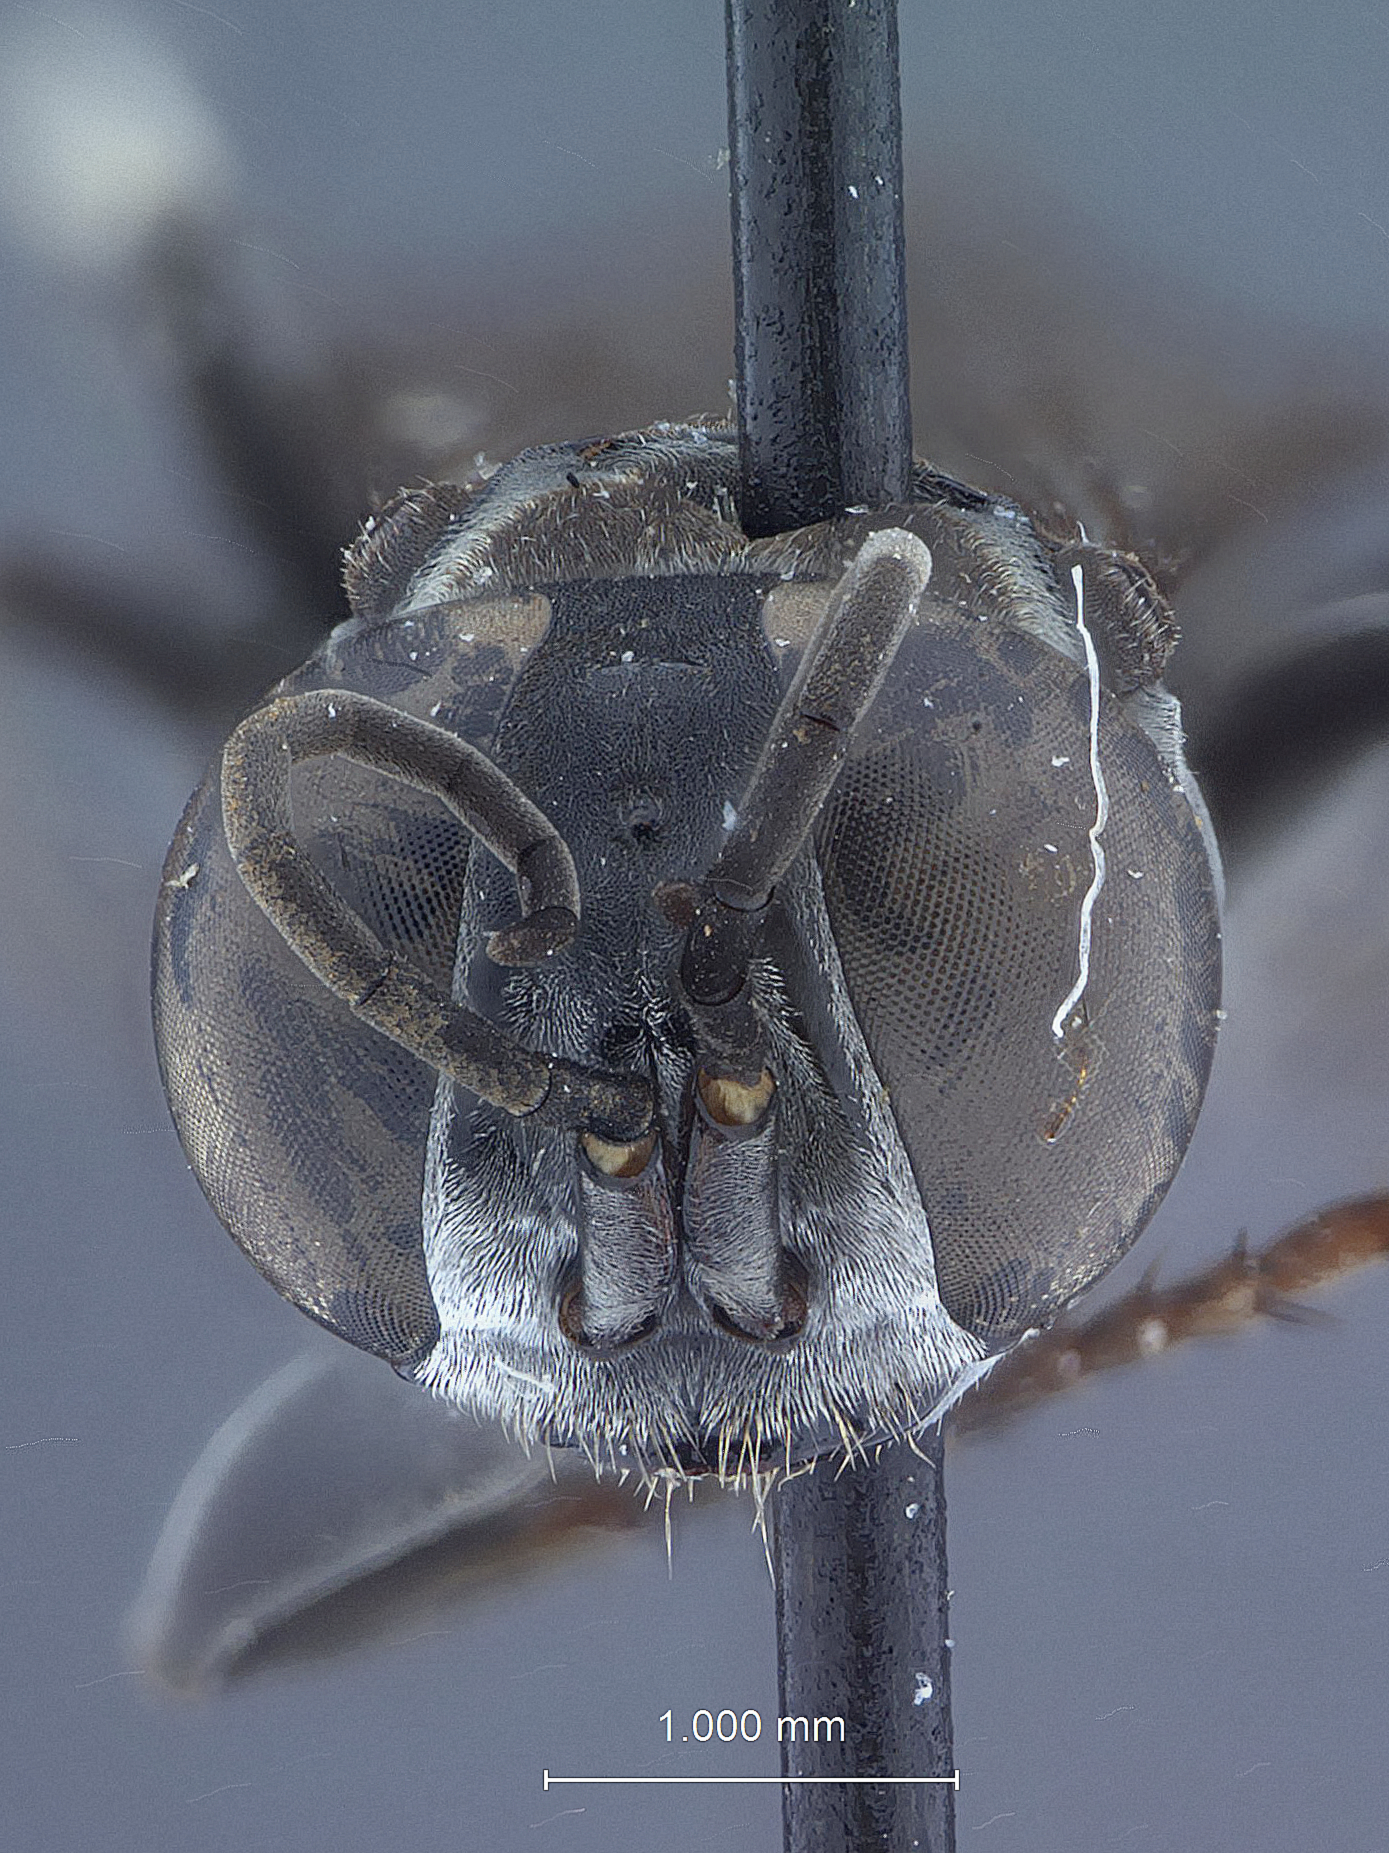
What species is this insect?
Liris molestus
